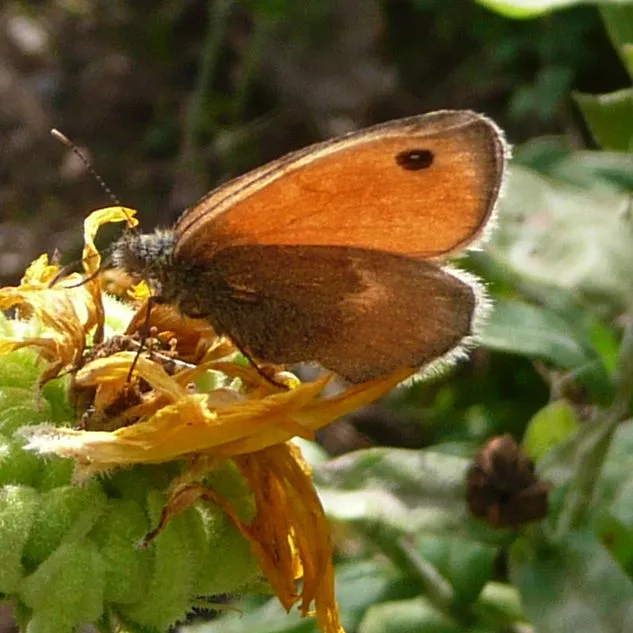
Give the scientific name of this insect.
Coenonympha pamphilus
